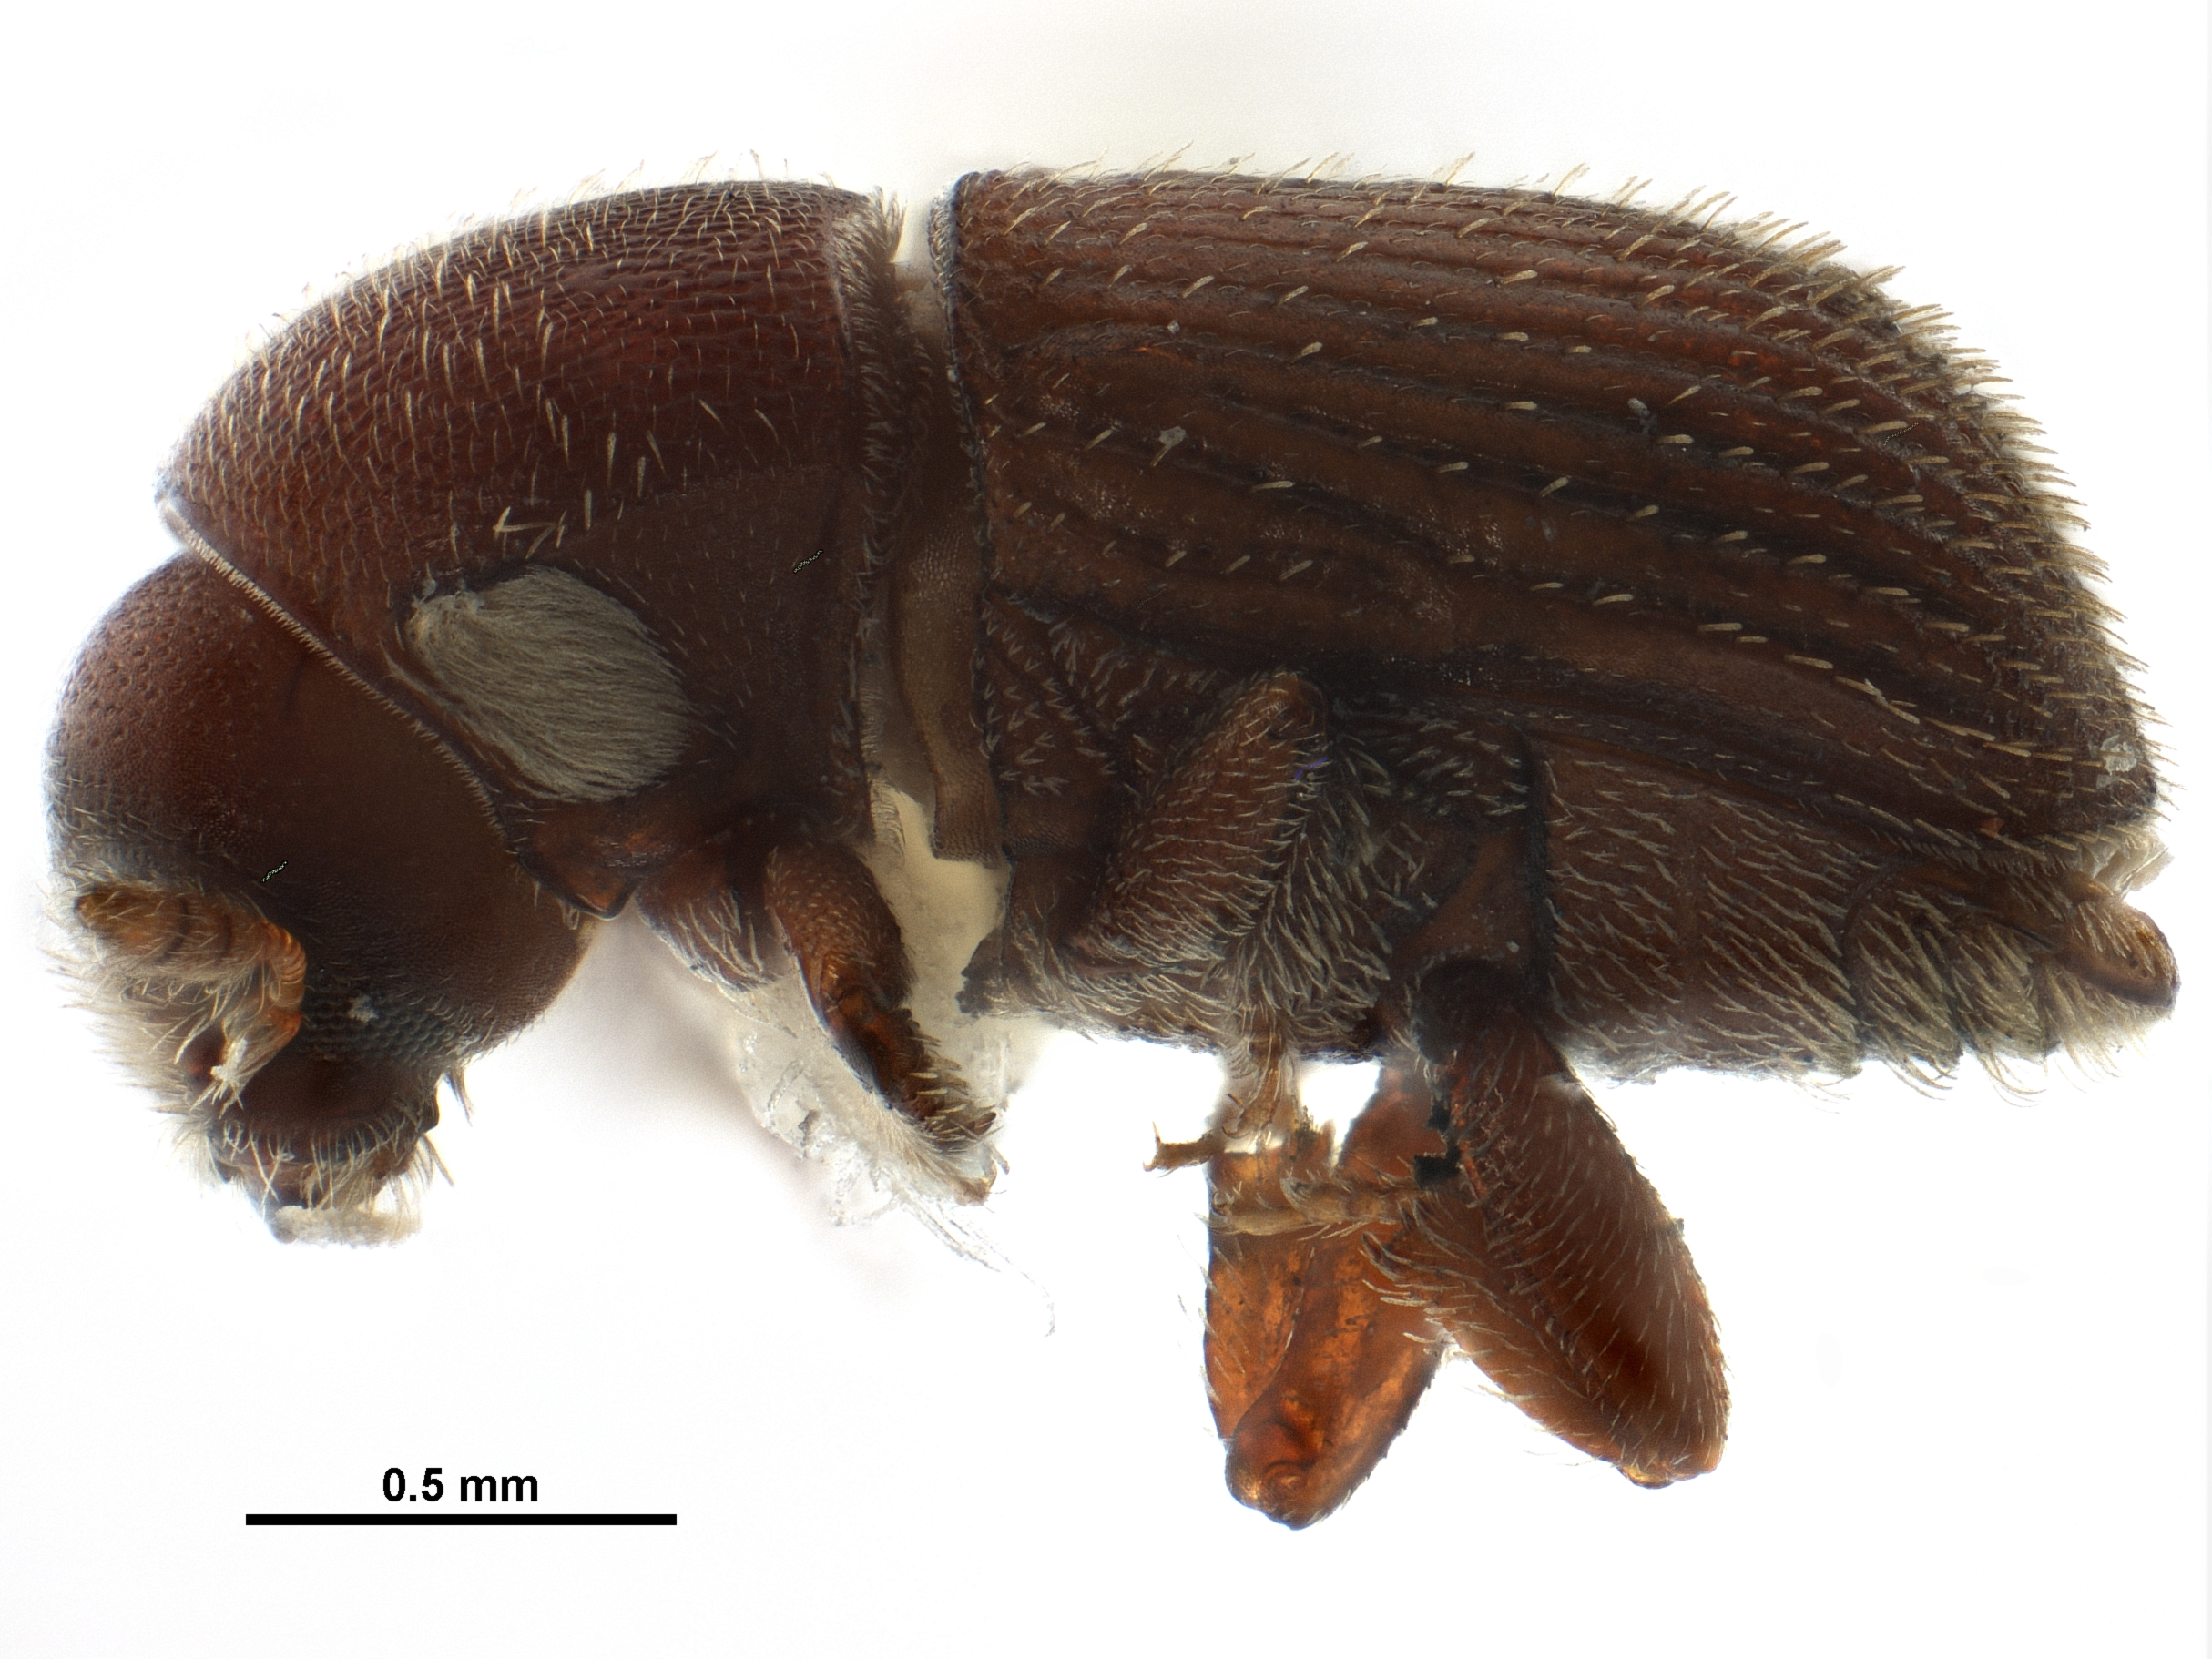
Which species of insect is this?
Bothrosternus truncatus
